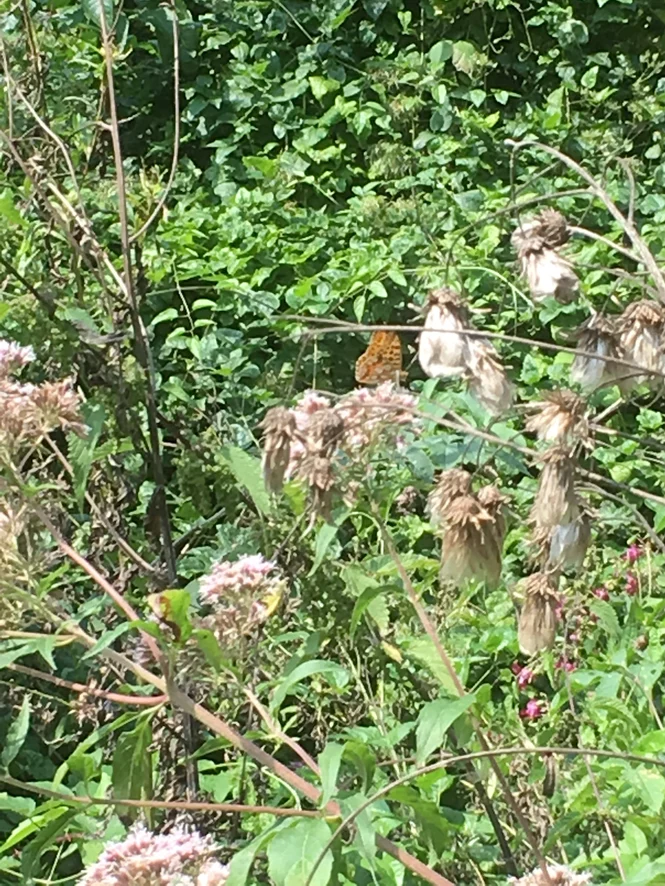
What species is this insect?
Issoria lathonia
